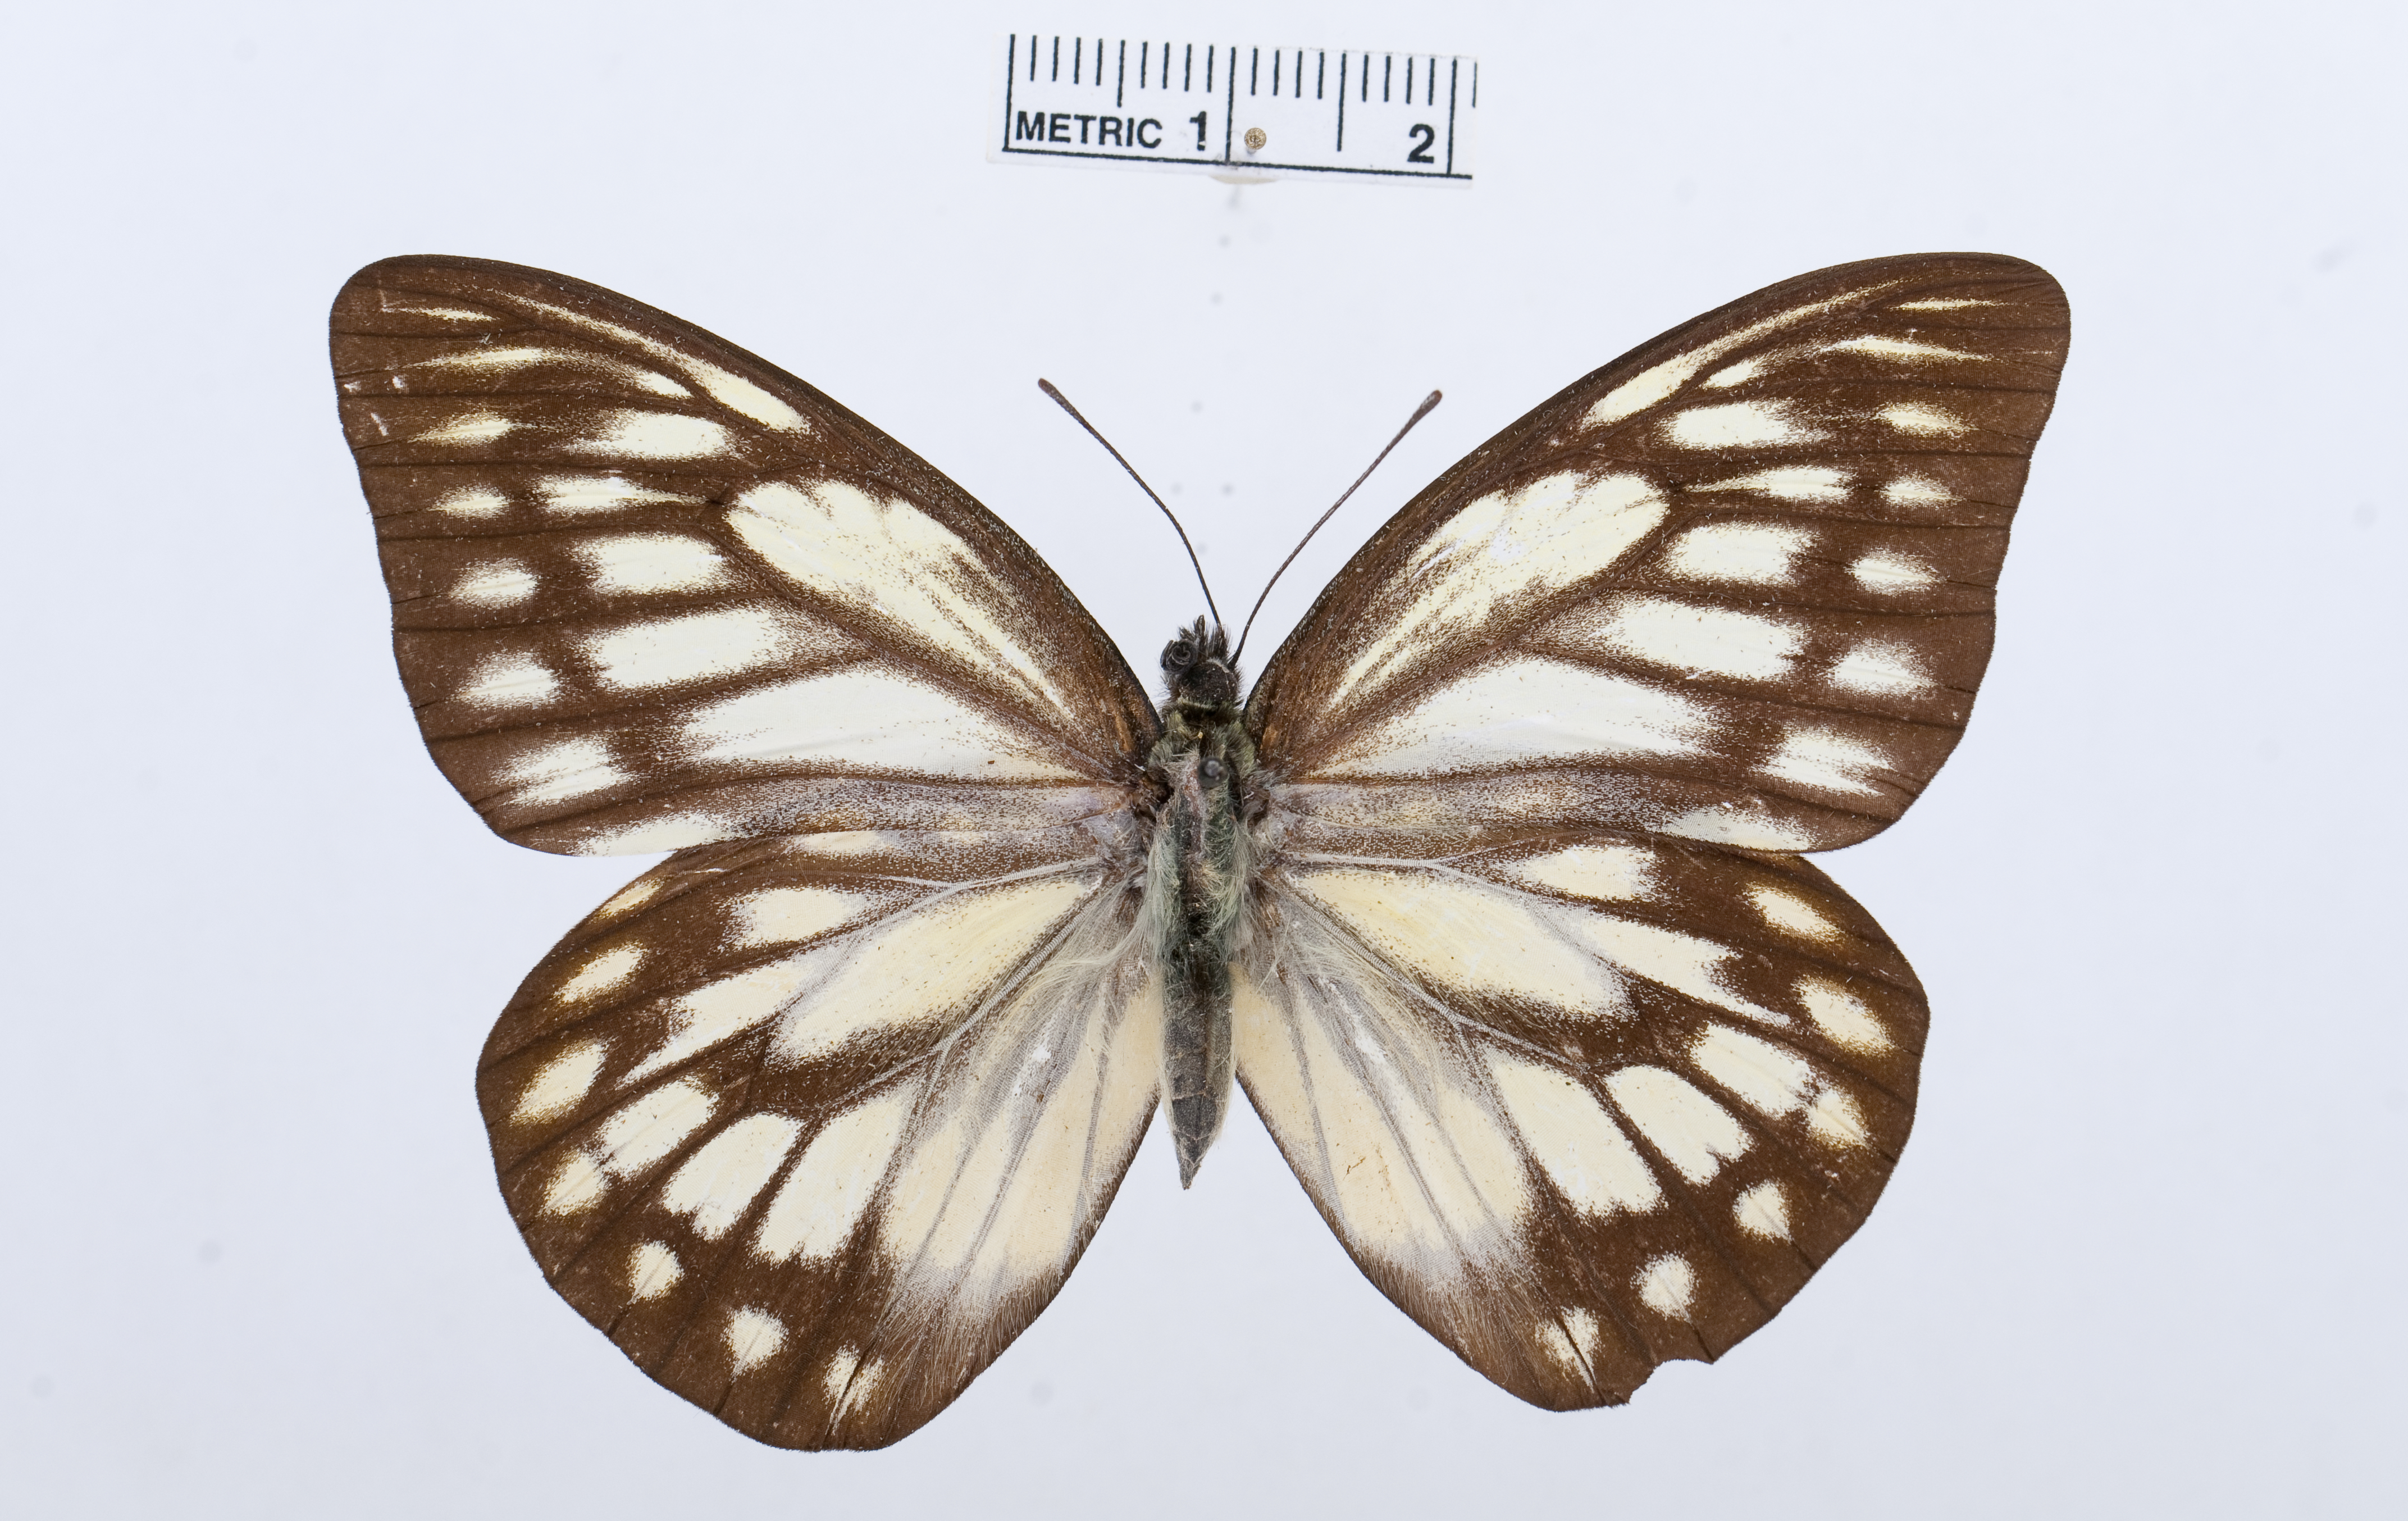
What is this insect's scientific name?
Prioneris thestylis
